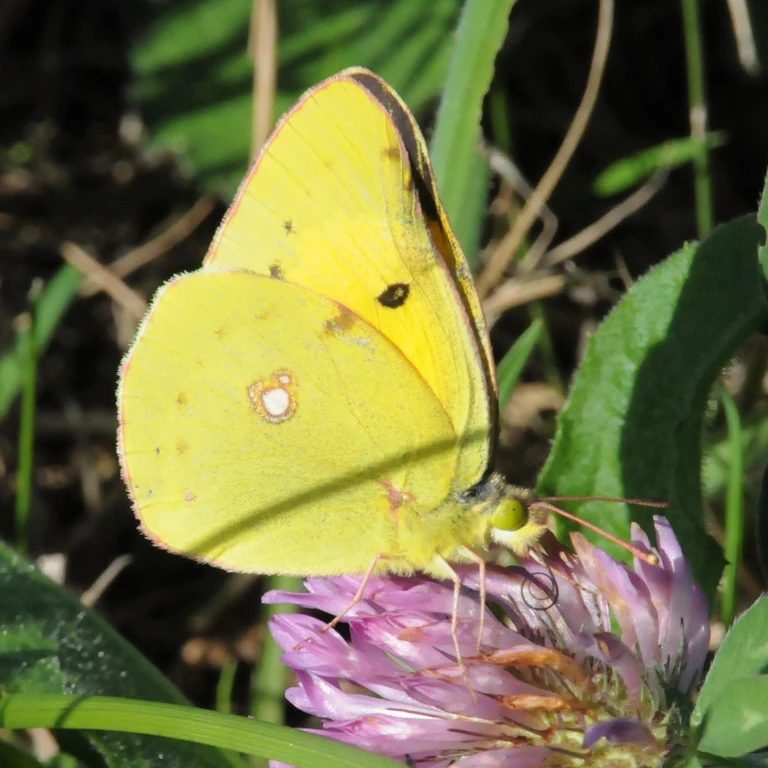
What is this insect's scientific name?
Colias croceus
